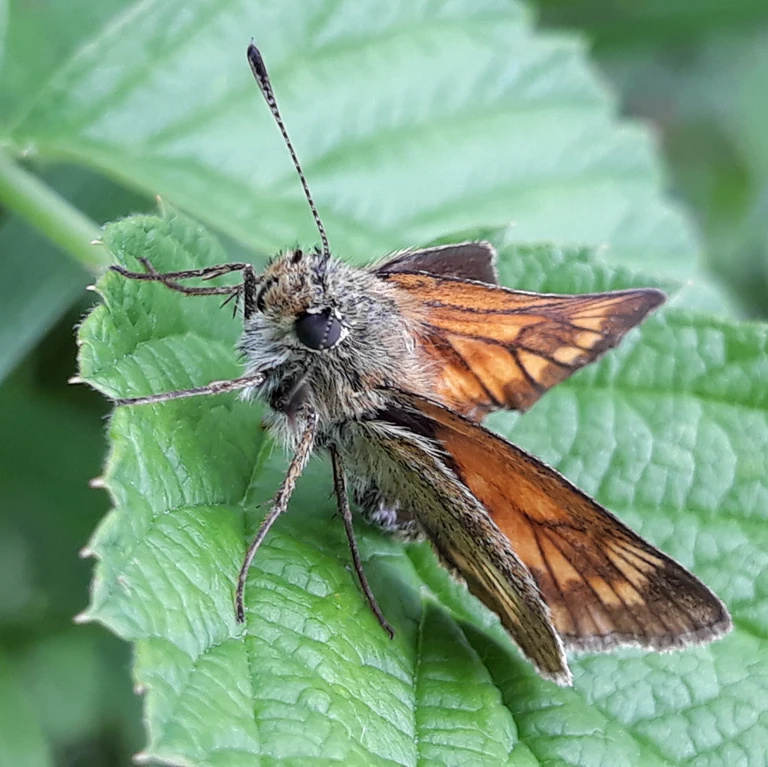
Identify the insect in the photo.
Ochlodes sylvanus (also Ochlodes venata)
